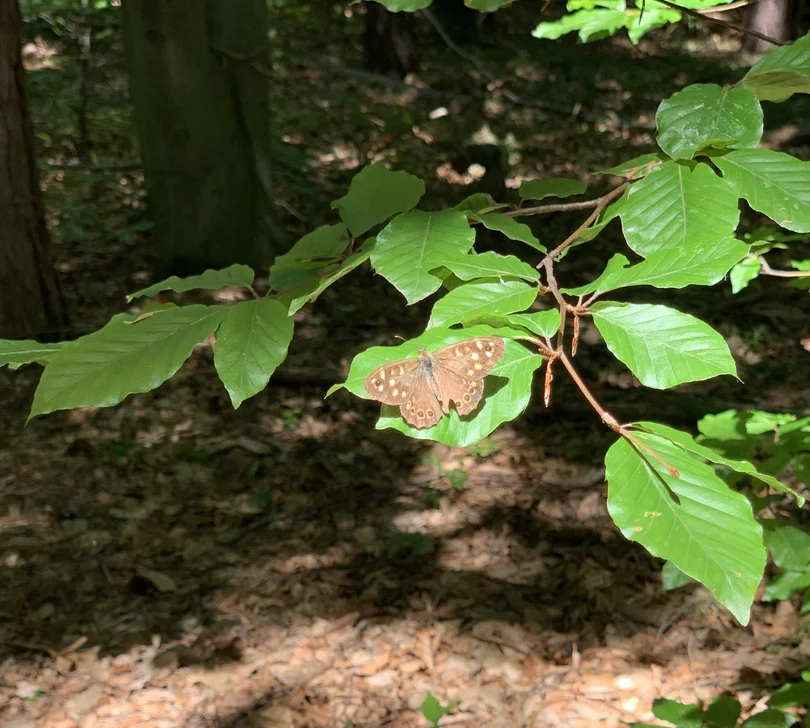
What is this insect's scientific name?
Pararge aegeria
